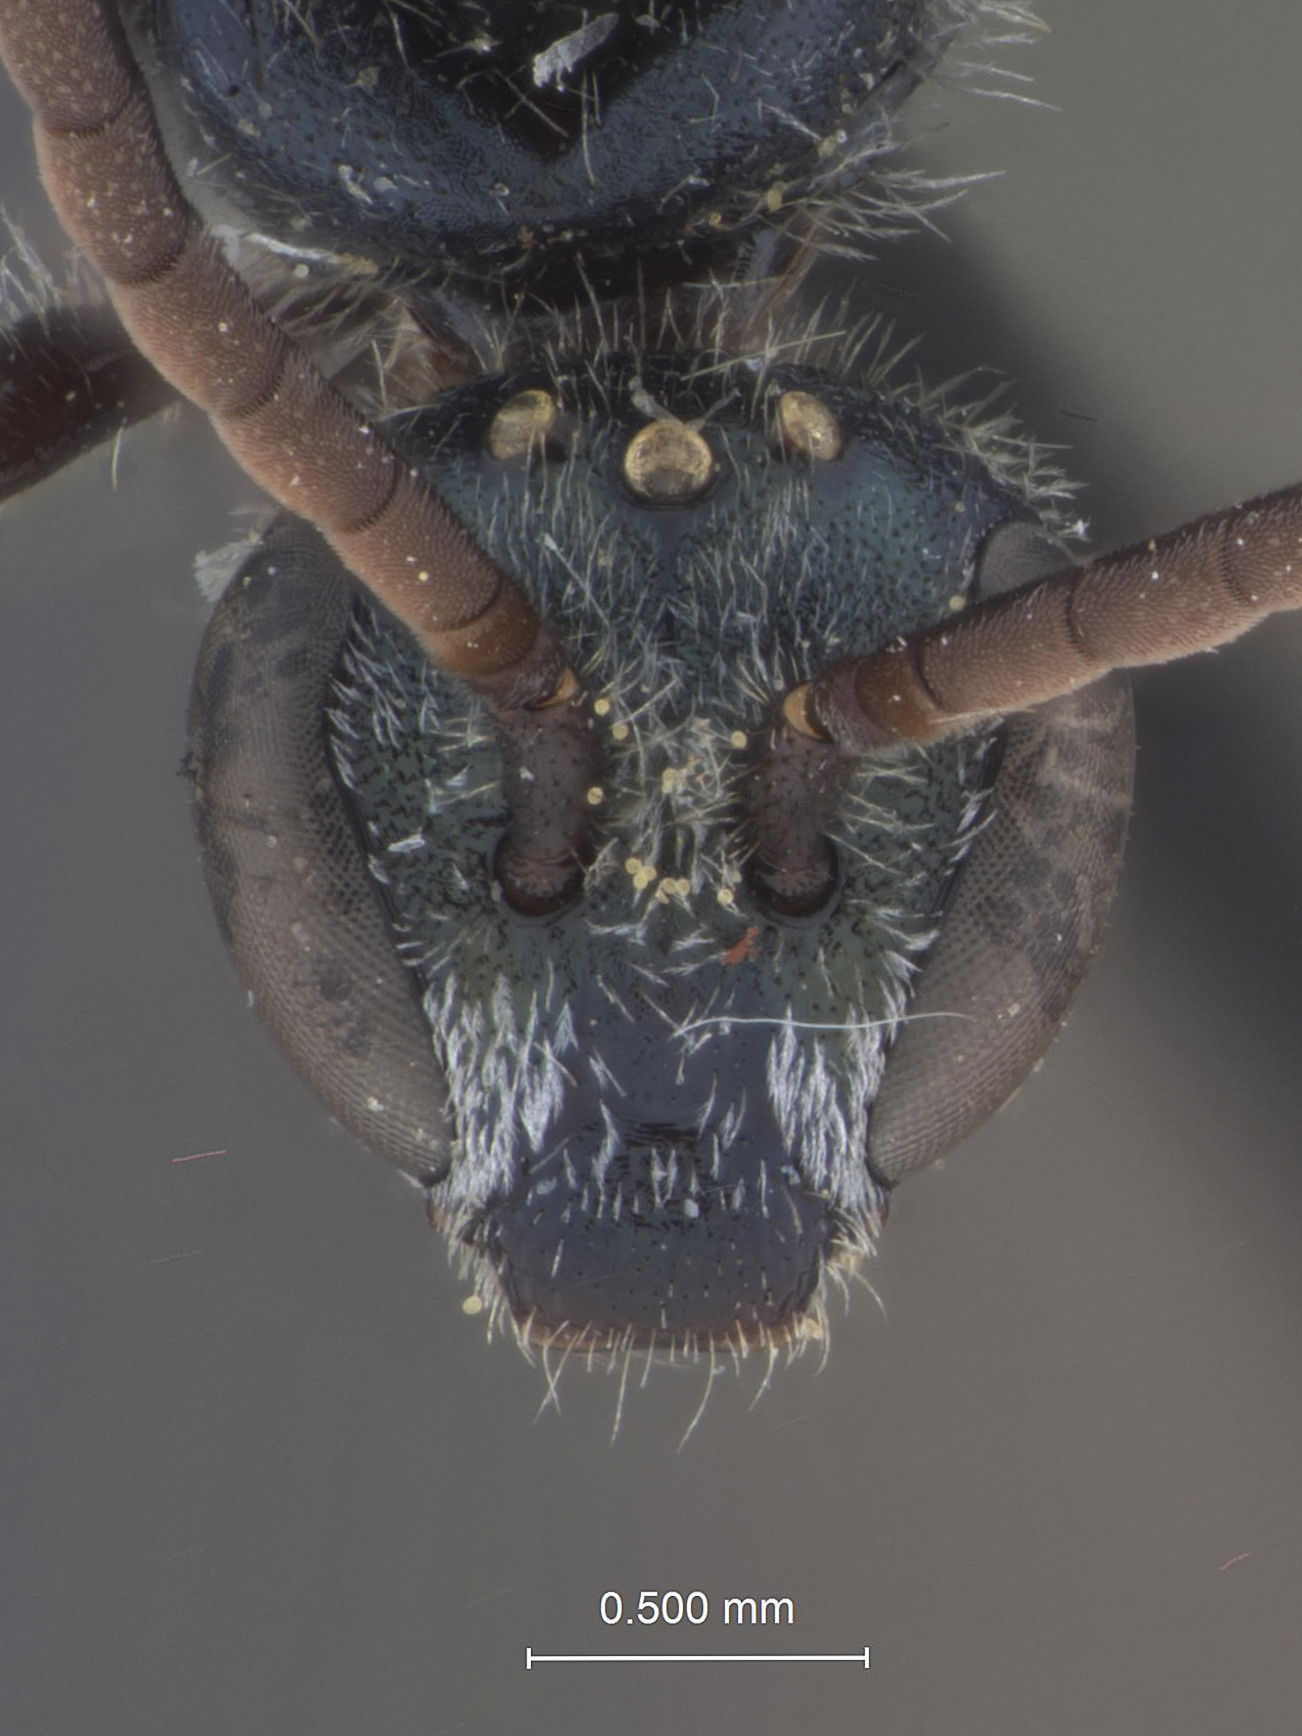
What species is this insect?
Halictus pudicus
